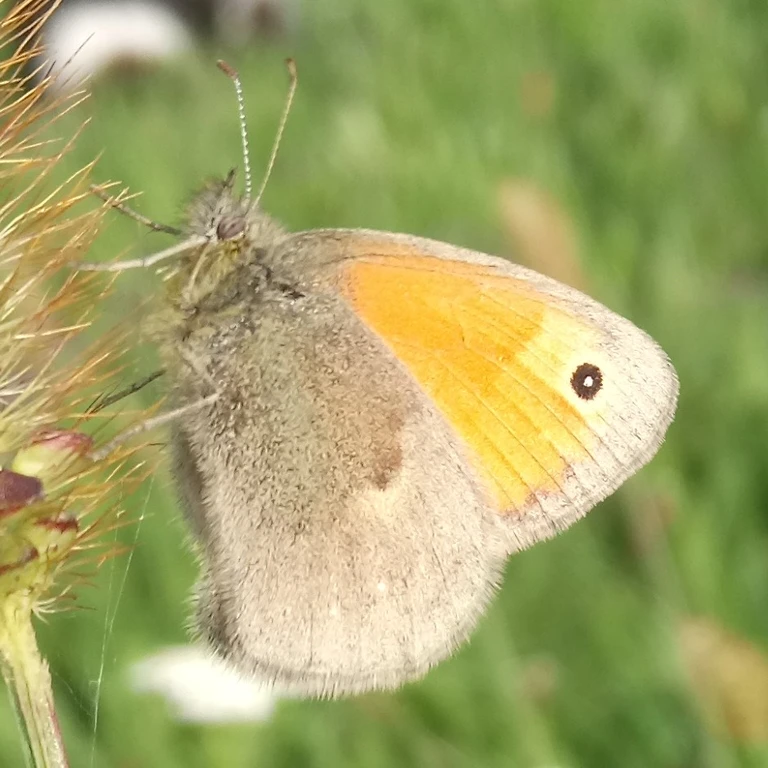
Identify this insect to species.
Coenonympha pamphilus
